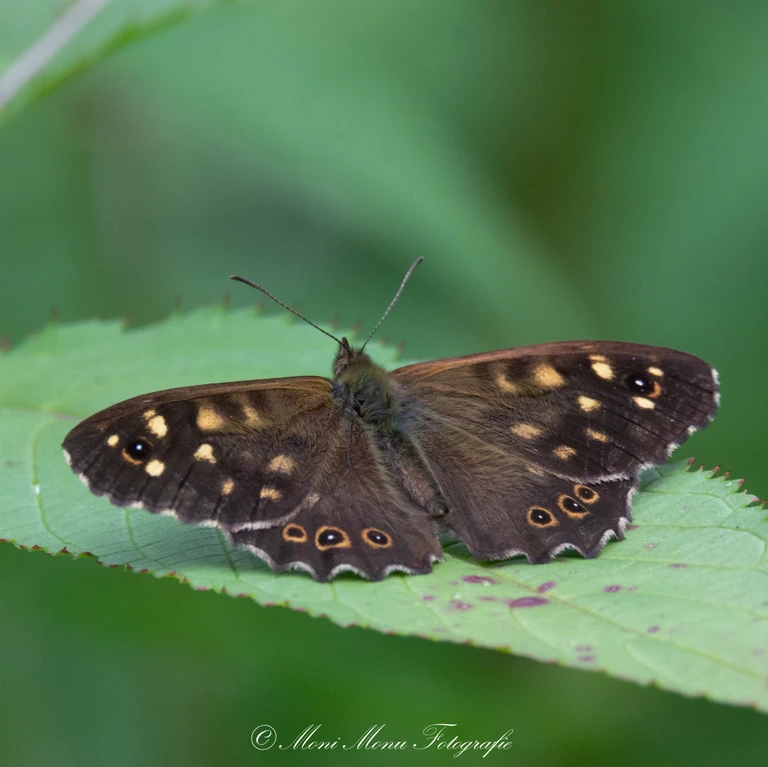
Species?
Pararge aegeria
